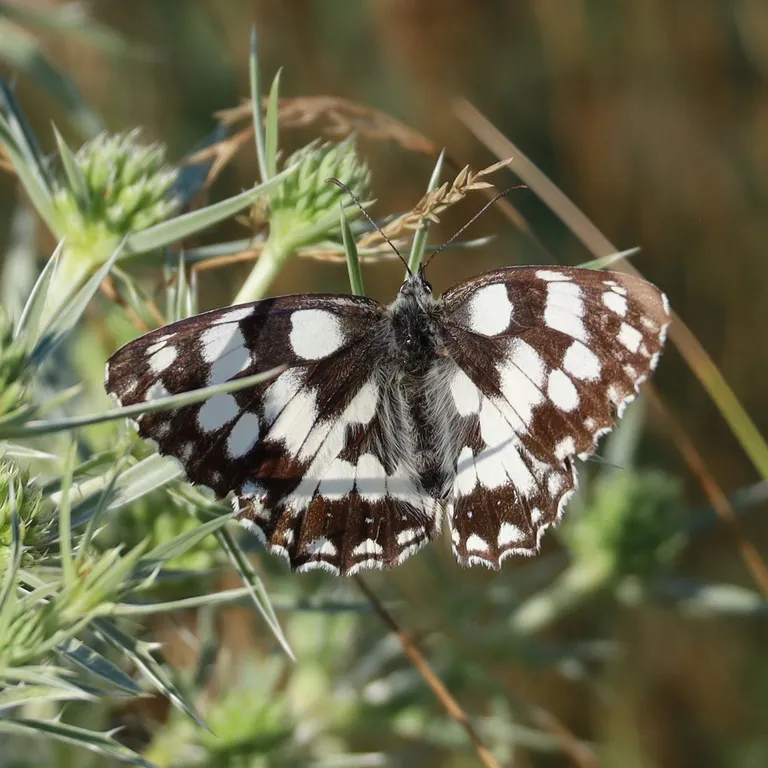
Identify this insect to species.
Melanargia galathea
